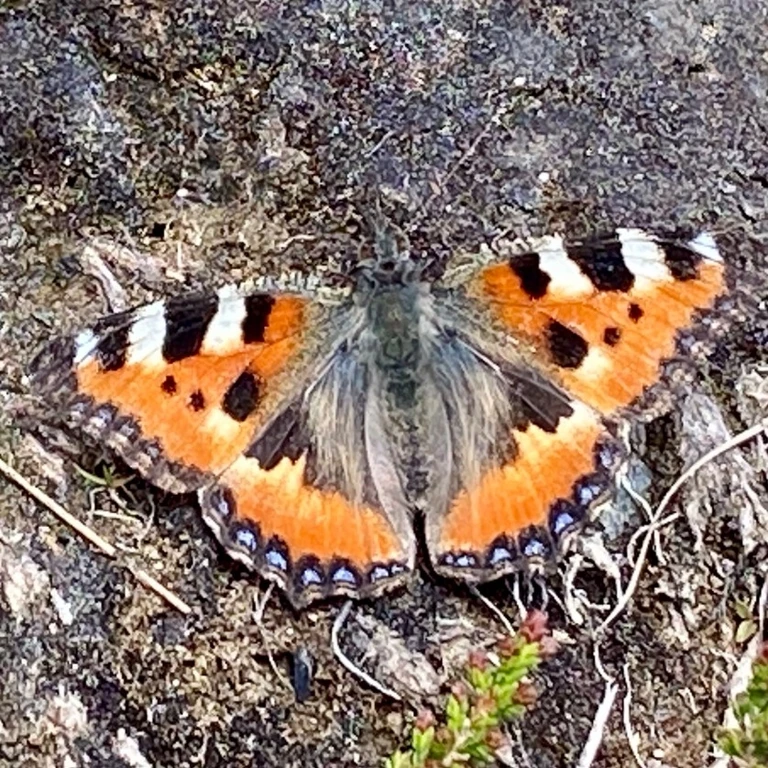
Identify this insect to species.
Aglais urticae
